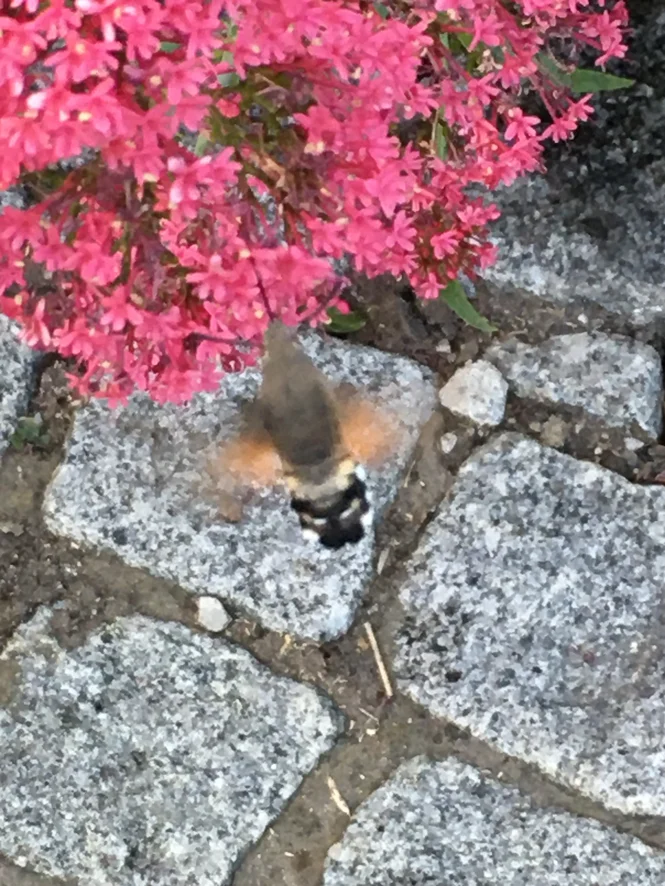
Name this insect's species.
Macroglossum stellatarum
